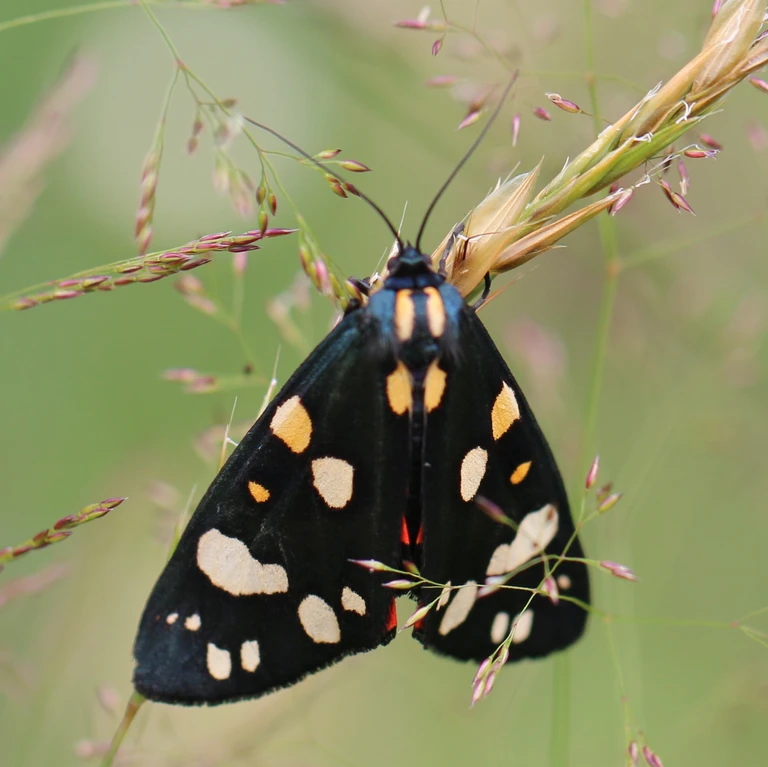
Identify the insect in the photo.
Callimorpha dominula
